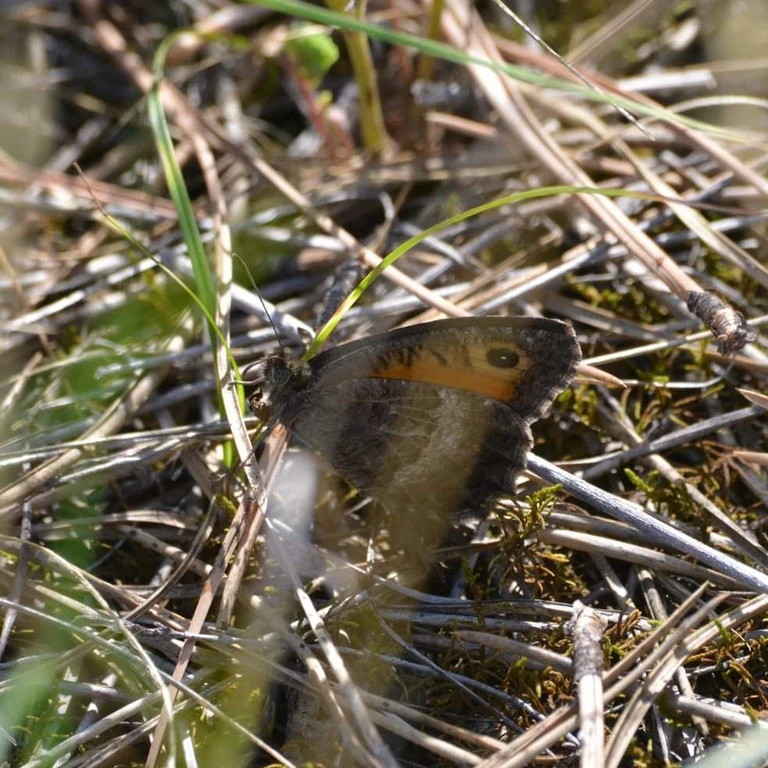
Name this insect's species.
Arethusana arethusa
